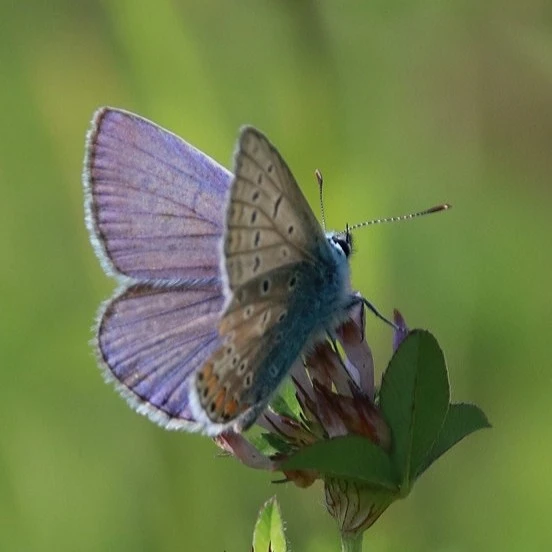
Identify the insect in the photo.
Polyommatus icarus
